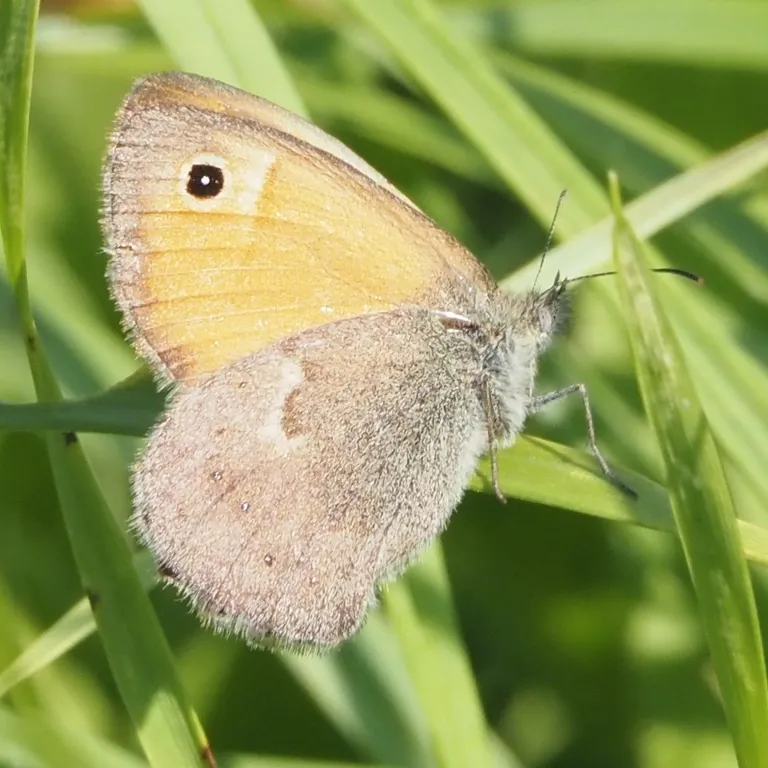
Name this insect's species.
Coenonympha pamphilus
